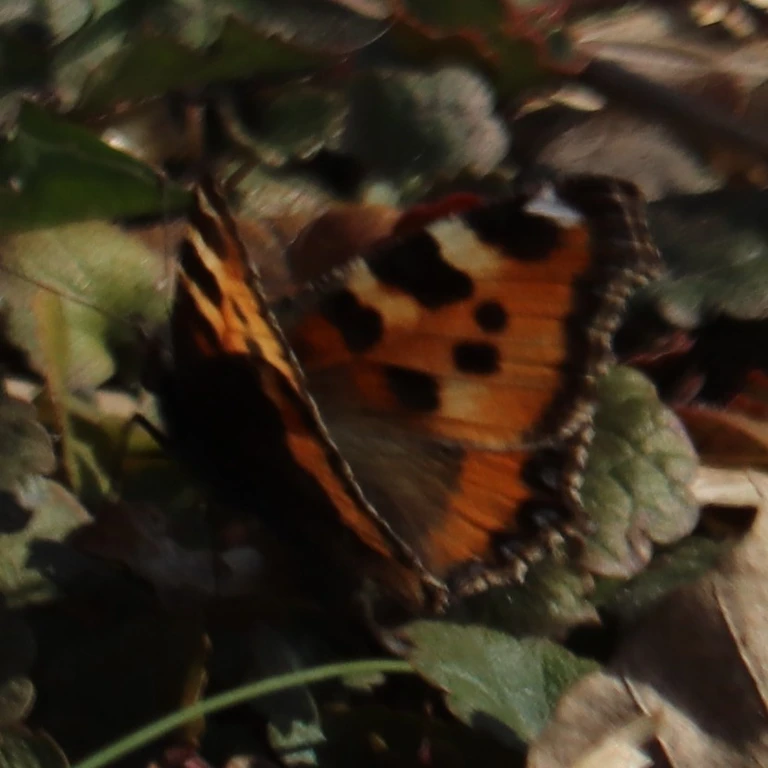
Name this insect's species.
Aglais urticae
